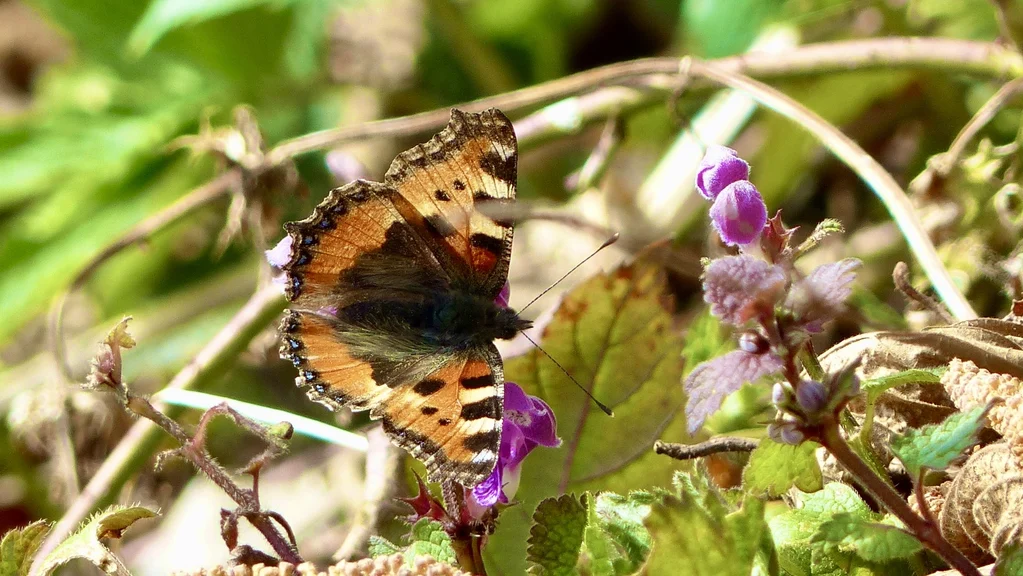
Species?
Aglais urticae
